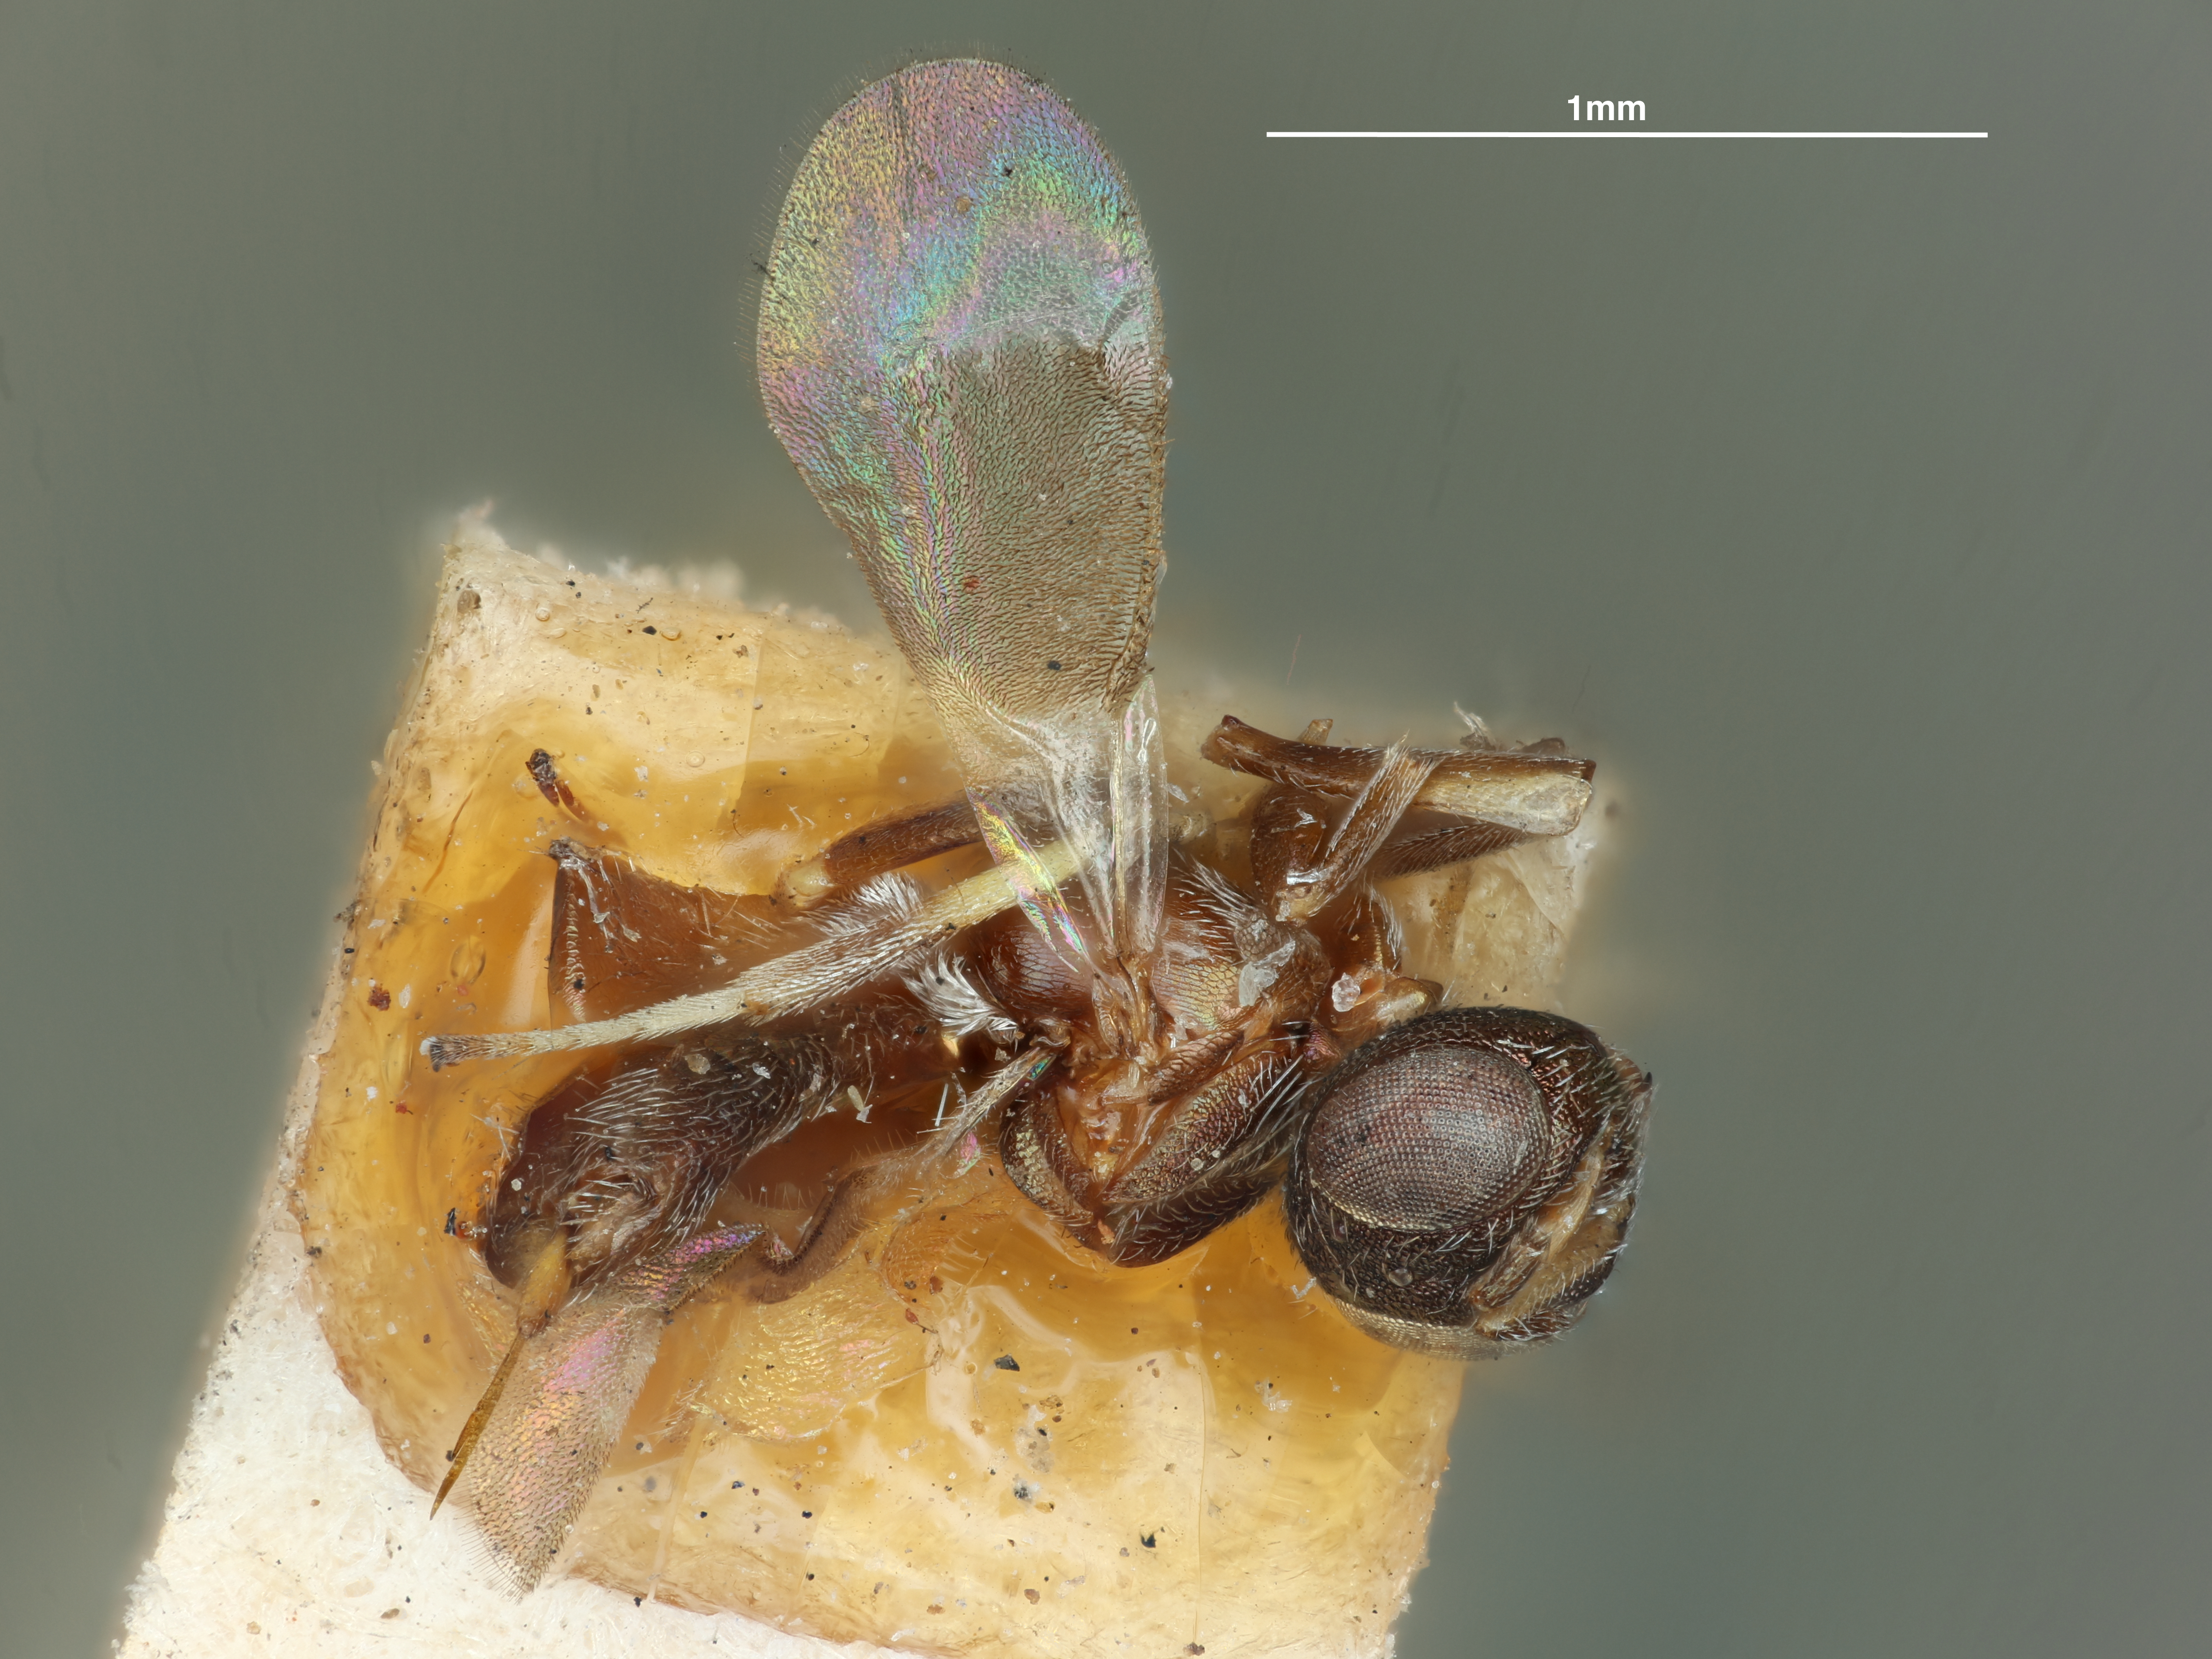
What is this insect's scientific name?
Eupelmus gemmarii
